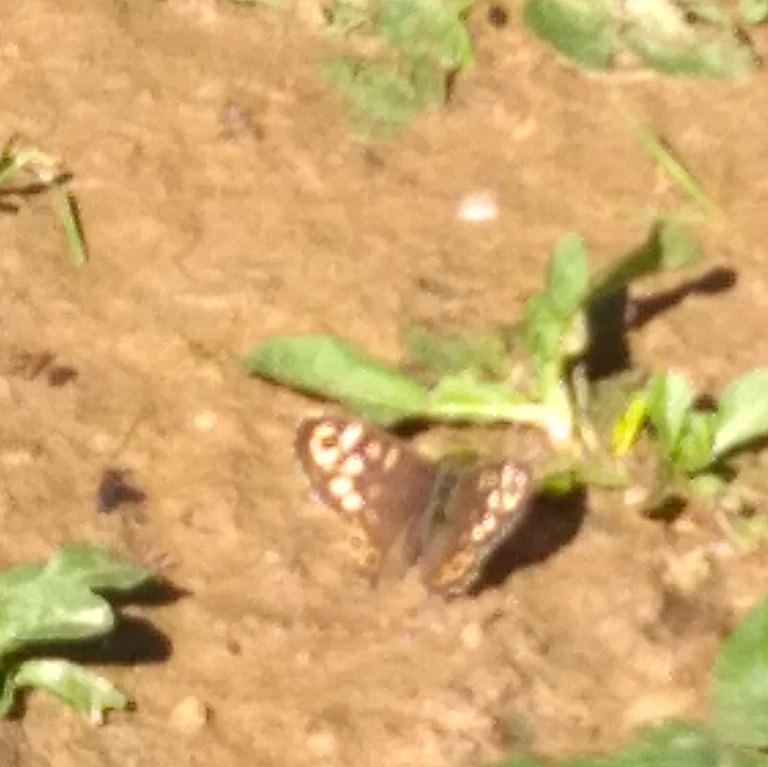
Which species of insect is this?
Pararge aegeria
